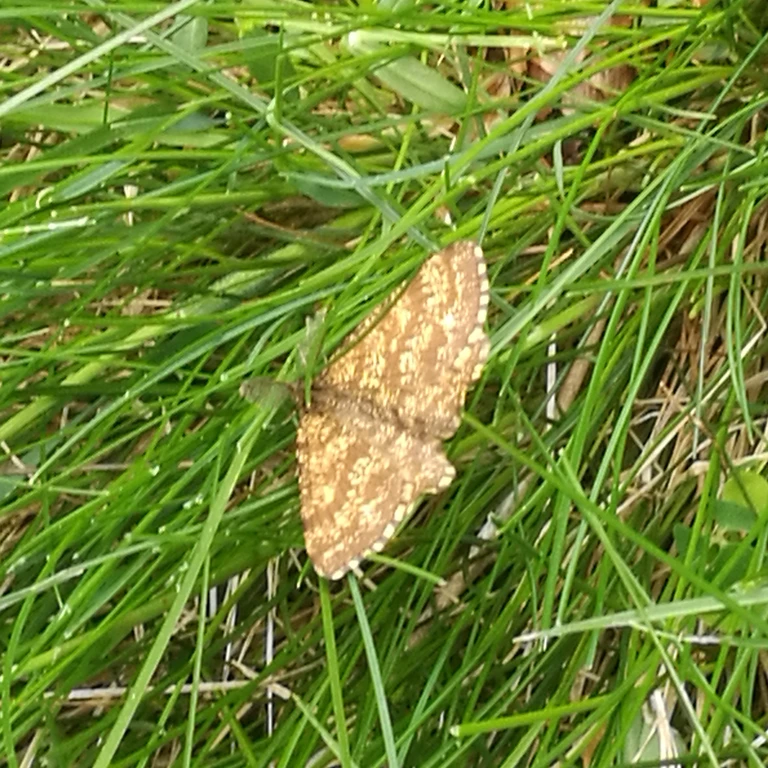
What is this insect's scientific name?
Ematurga atomaria
